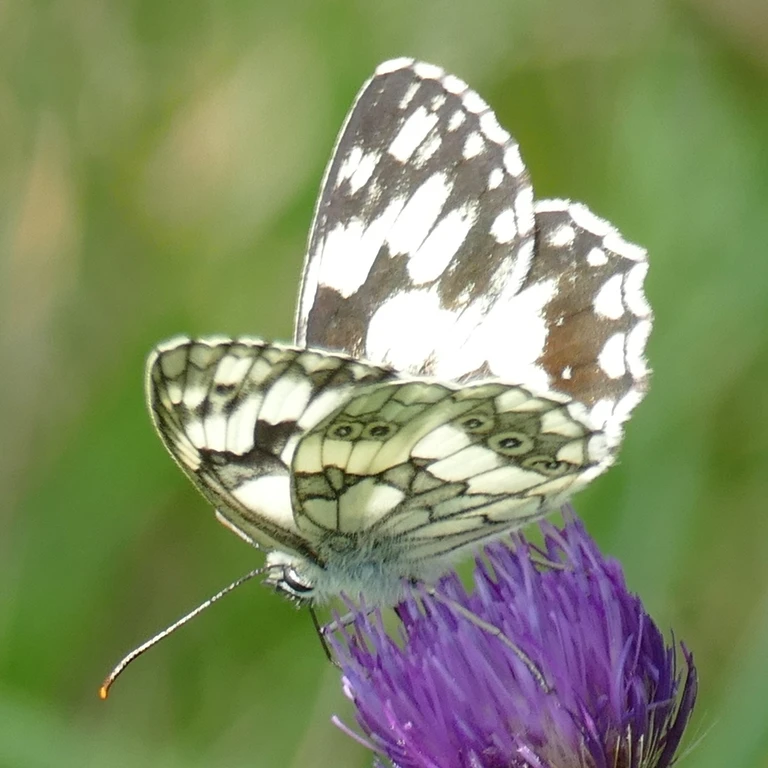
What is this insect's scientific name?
Melanargia galathea
